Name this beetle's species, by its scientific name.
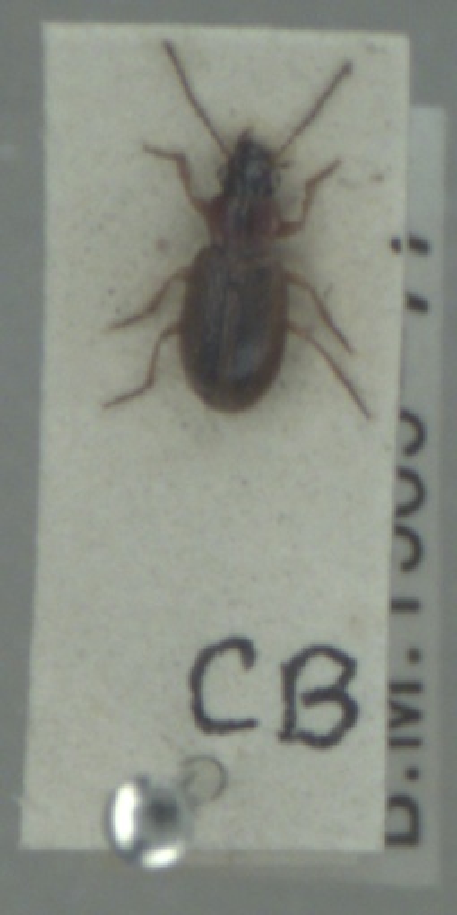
Dicheirotrichus placidus
